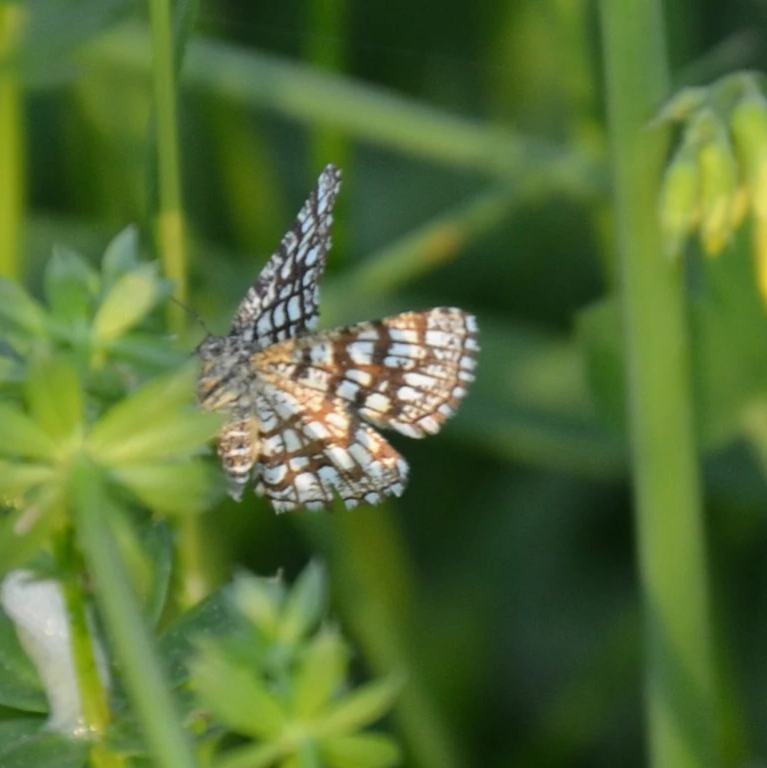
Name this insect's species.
Chiasmia clathrata
